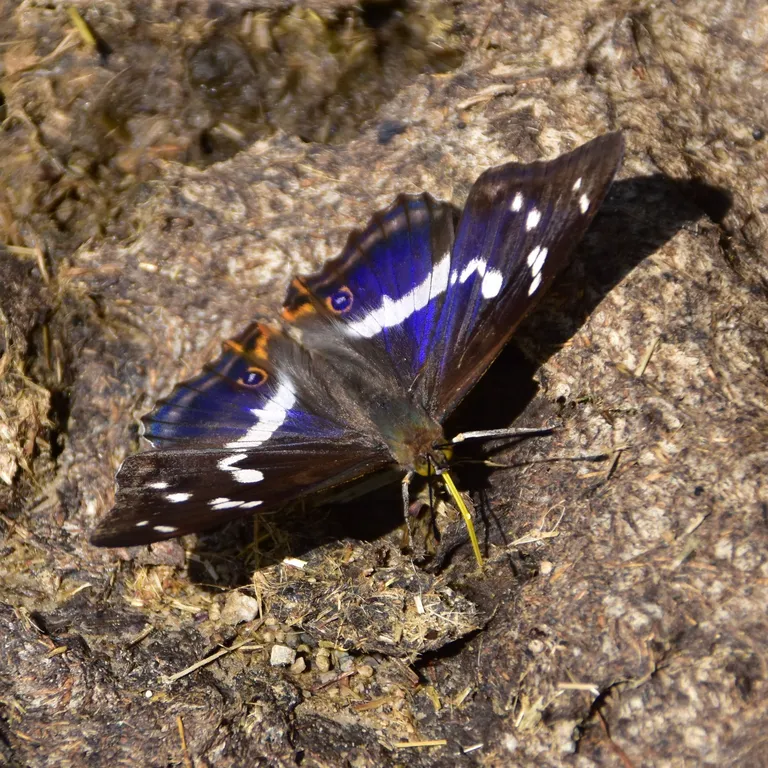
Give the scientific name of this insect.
Apatura iris
